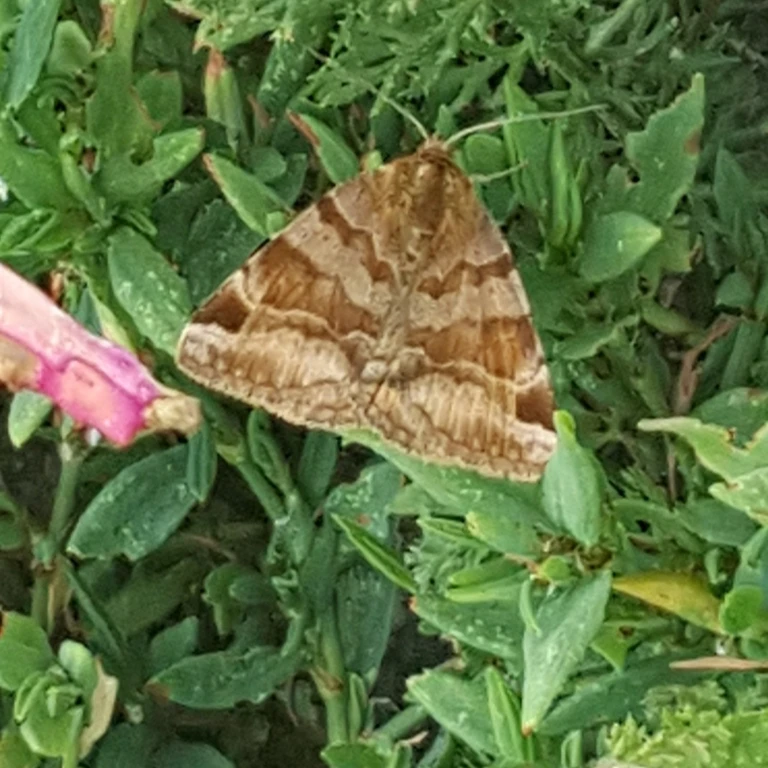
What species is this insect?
Euclidia glyphica
